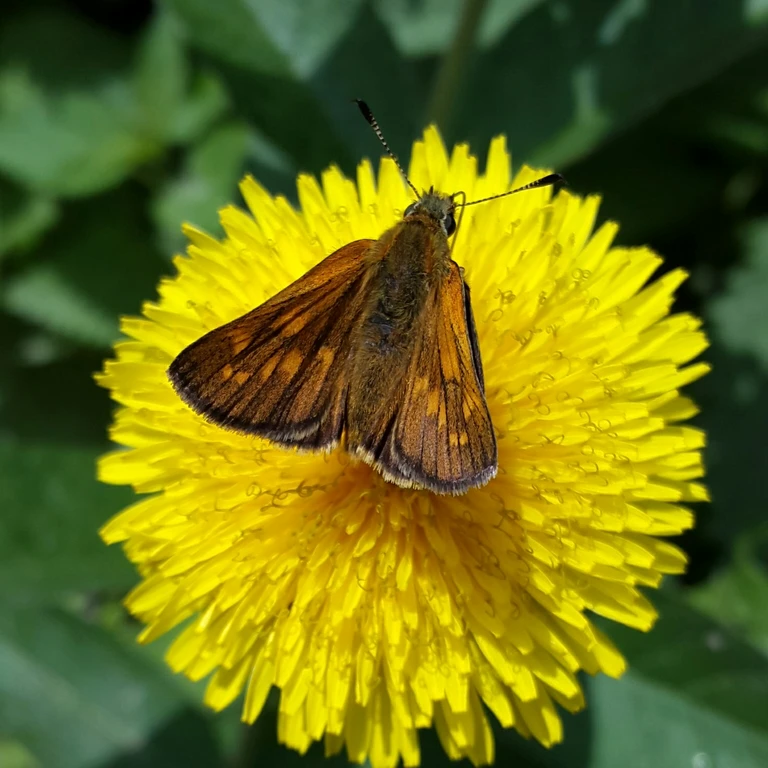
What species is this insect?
Ochlodes sylvanus (also Ochlodes venata)
